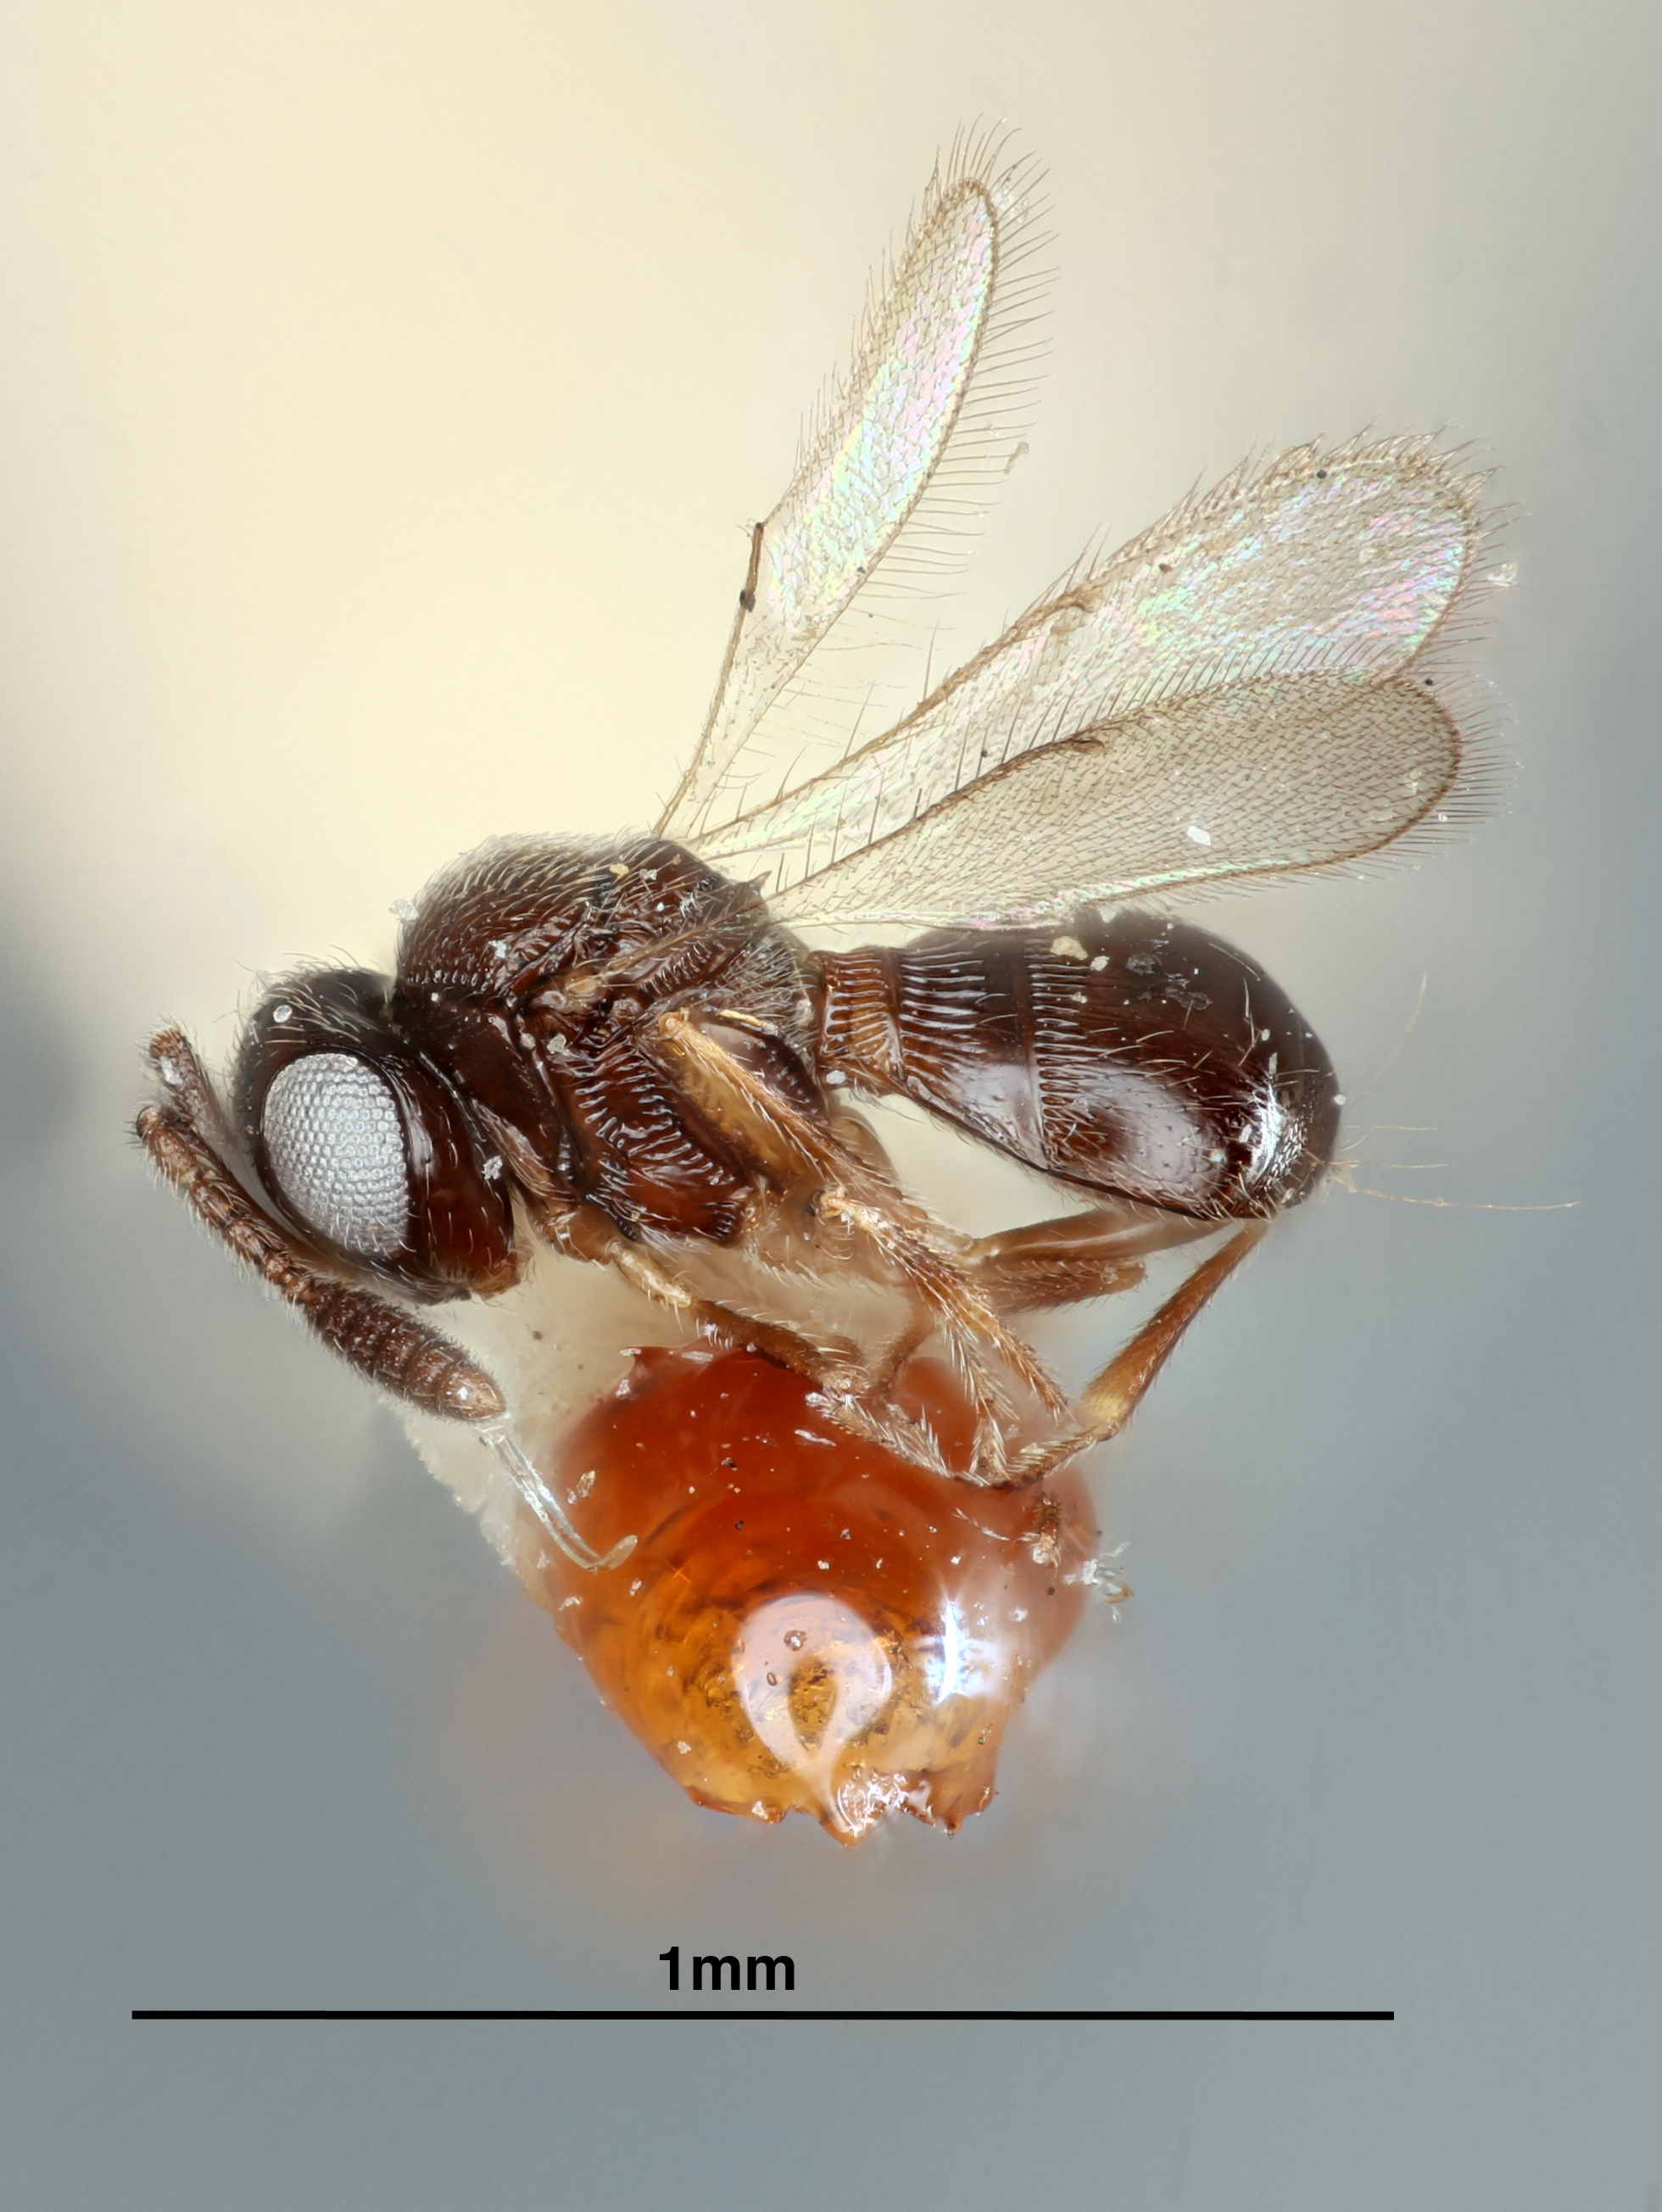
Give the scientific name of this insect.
Trimorus brunneipes
